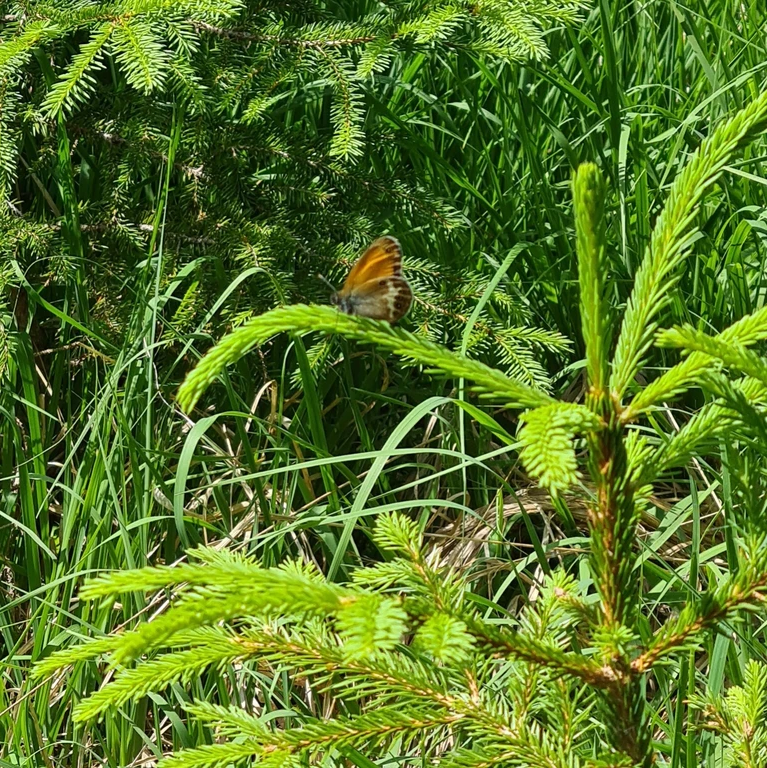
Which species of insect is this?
Coenonympha arcania
